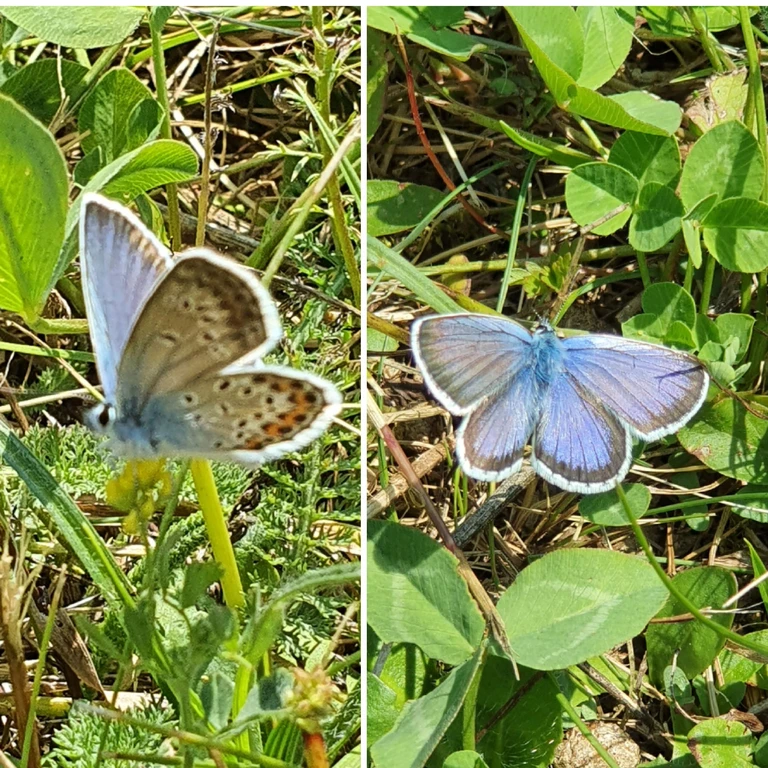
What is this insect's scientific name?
Plebejus argus
